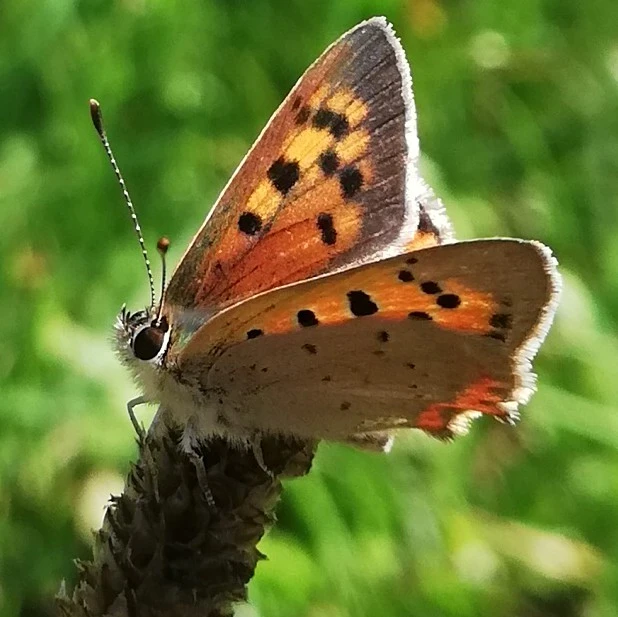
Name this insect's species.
Lycaena phlaeas
